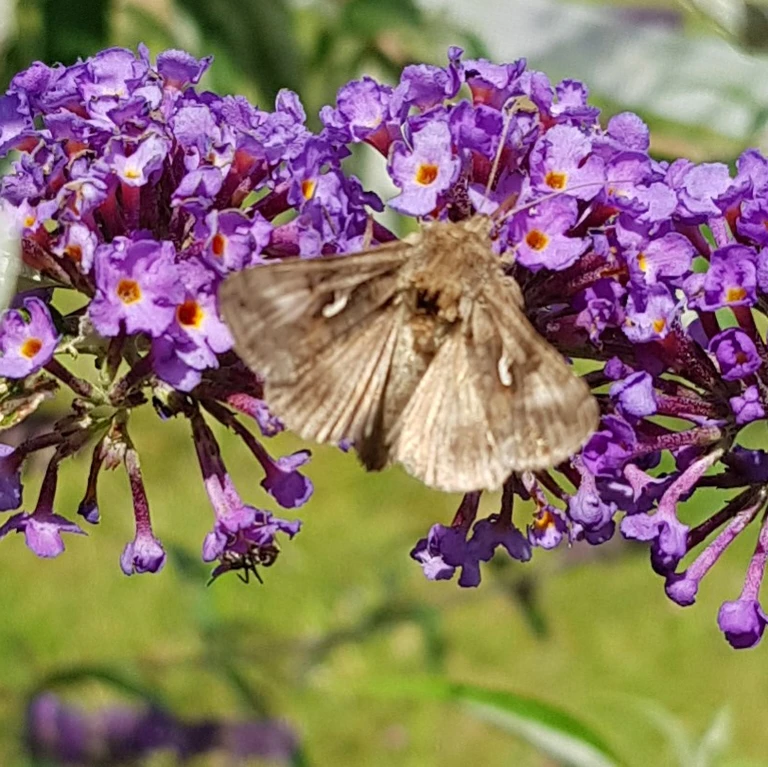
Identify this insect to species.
Autographa gamma
